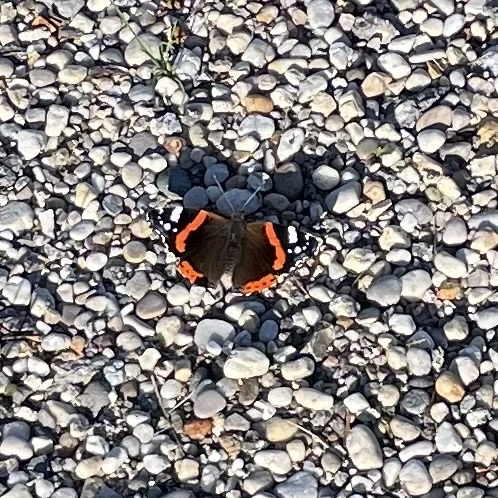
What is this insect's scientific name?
Vanessa atalanta
